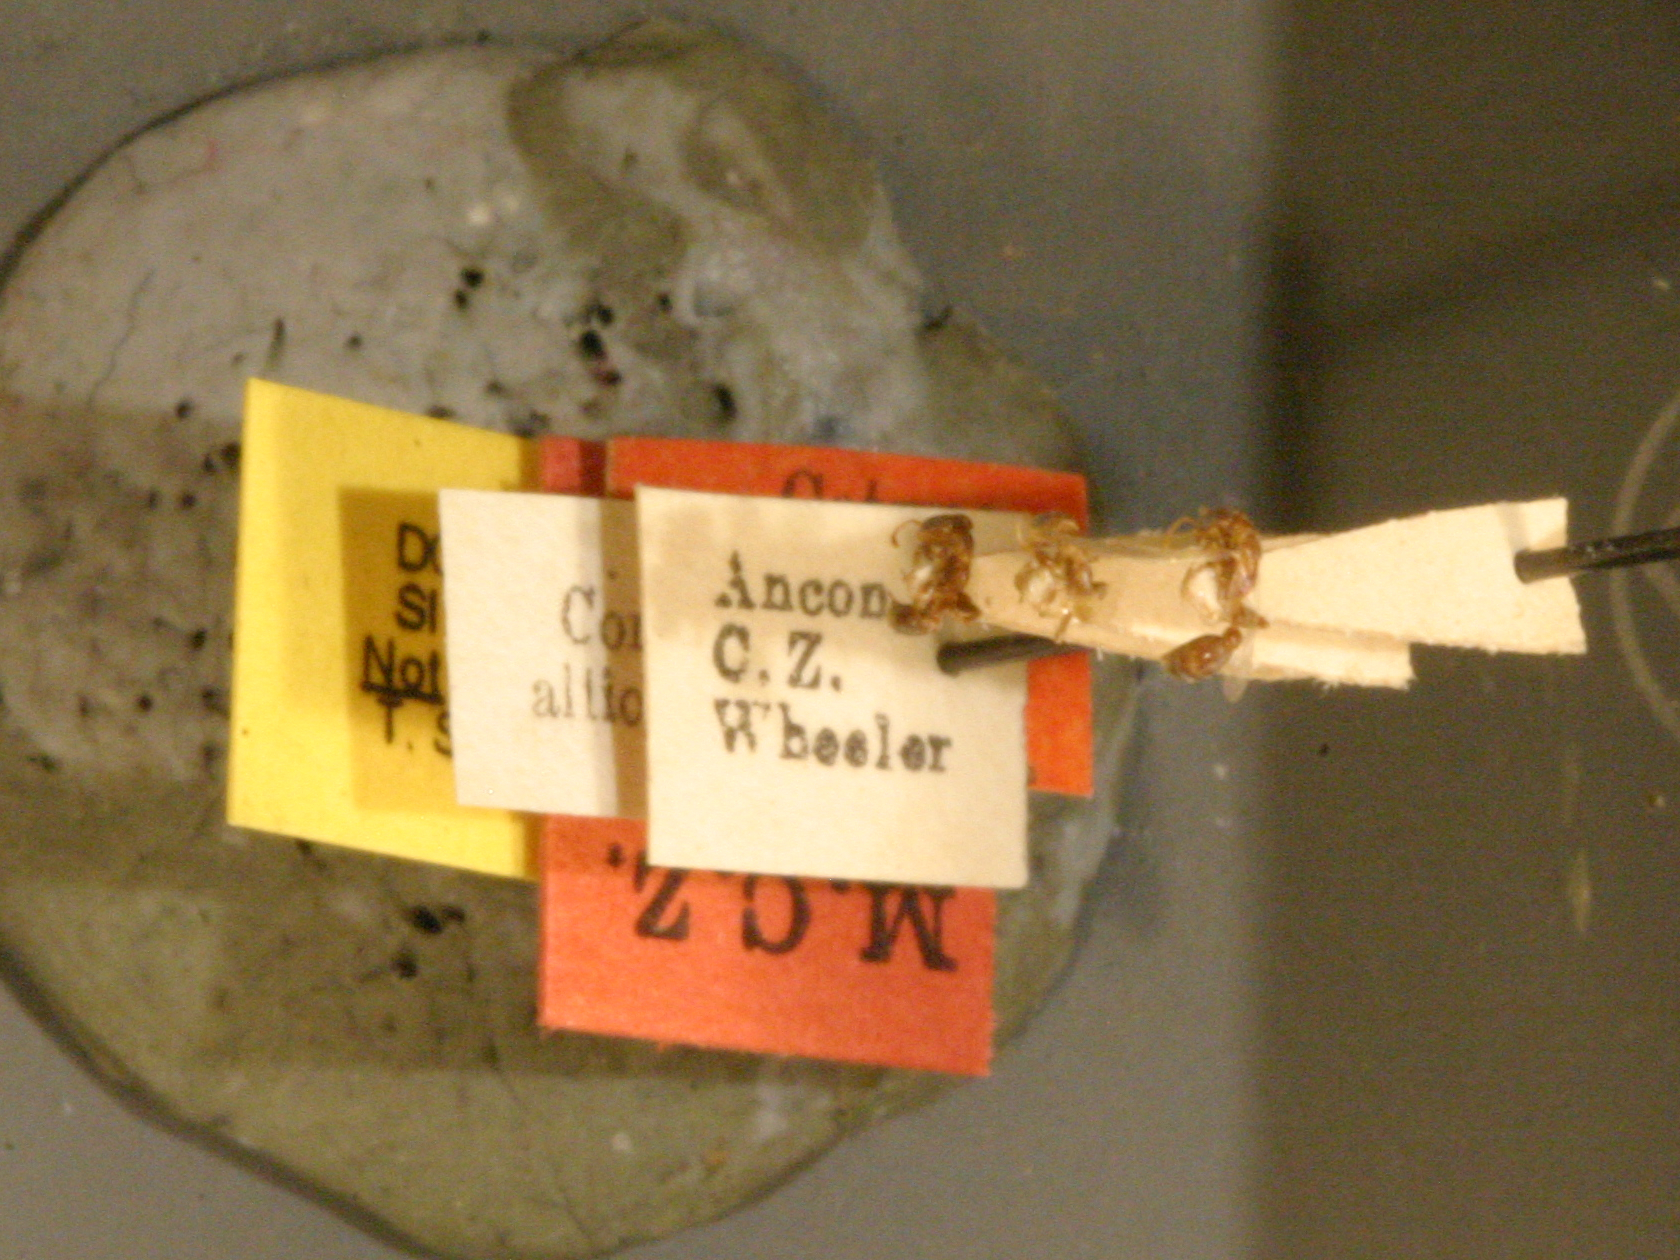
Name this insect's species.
Pseudomyrma allidora
